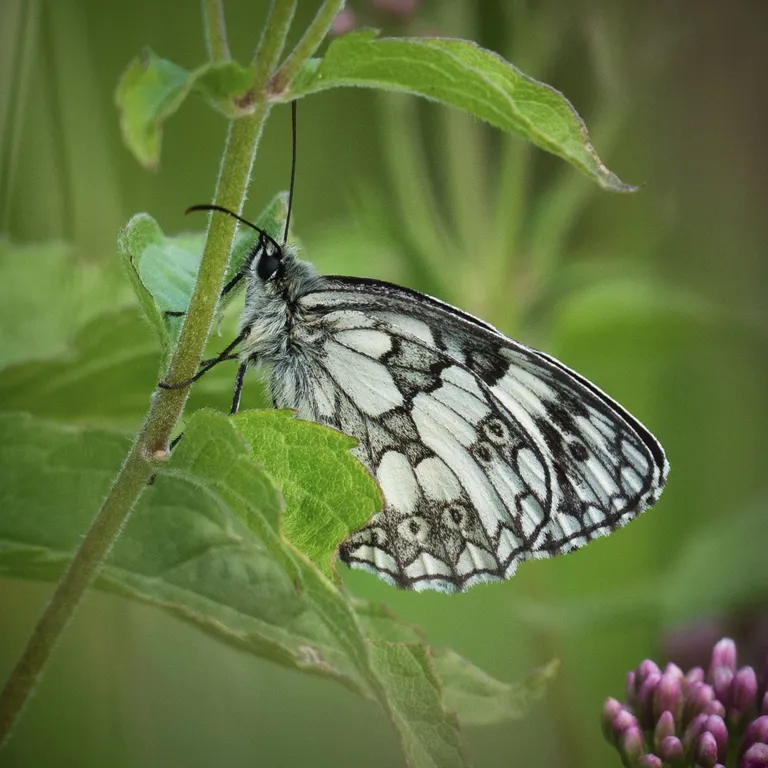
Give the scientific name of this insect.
Melanargia galathea
